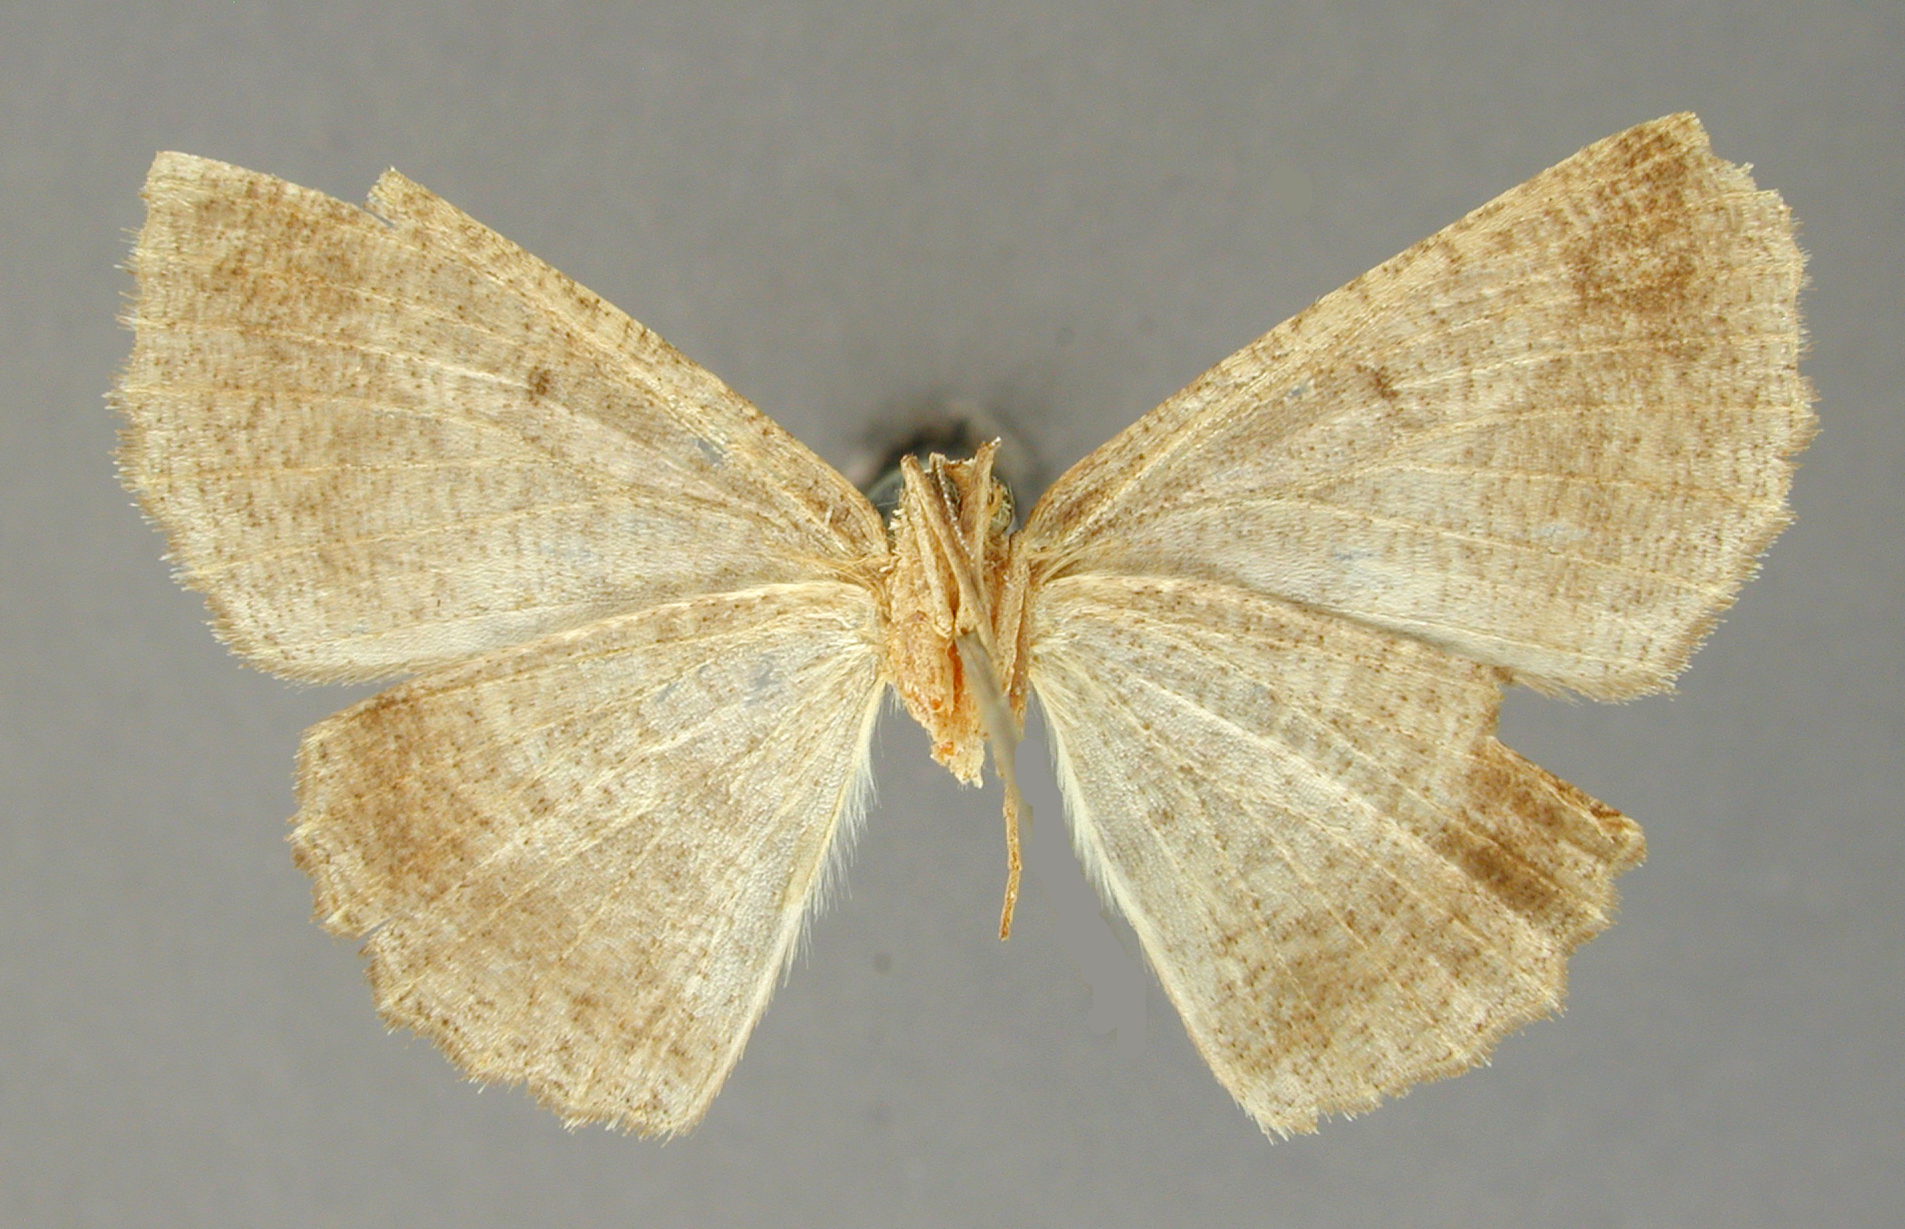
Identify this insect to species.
Stenotrachelys insularis
